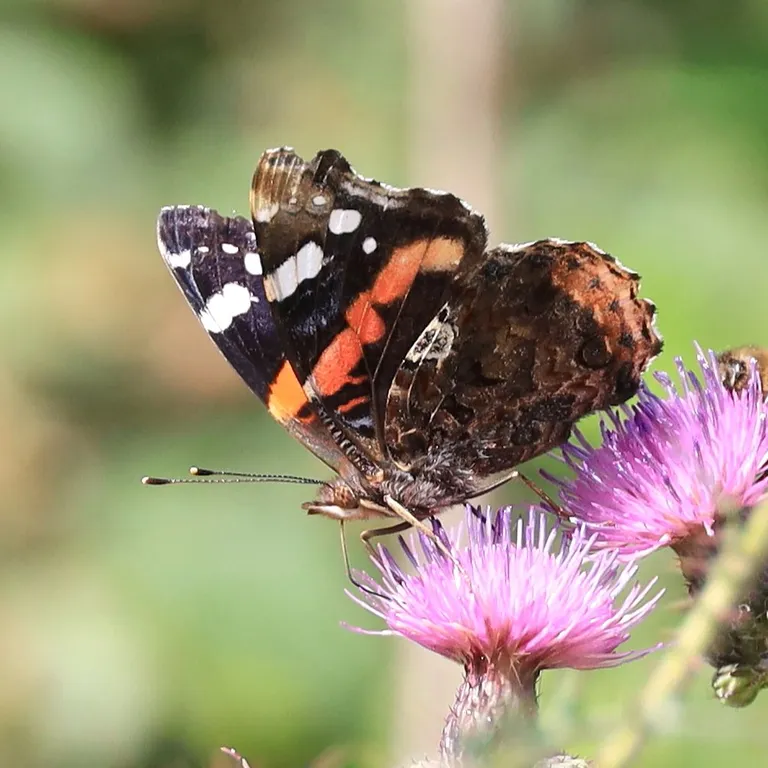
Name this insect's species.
Vanessa atalanta
